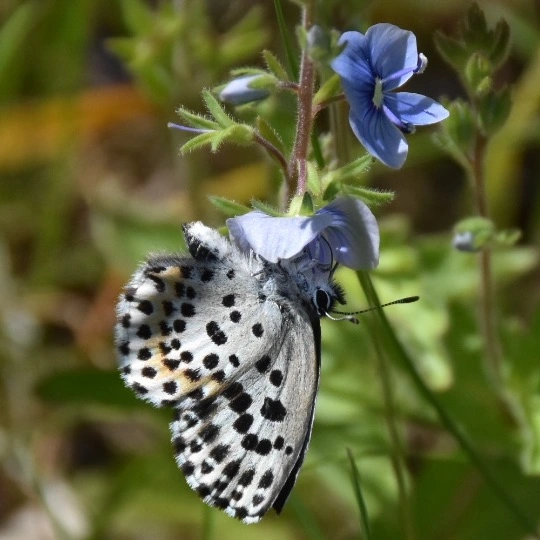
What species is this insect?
Scolitantides orion
